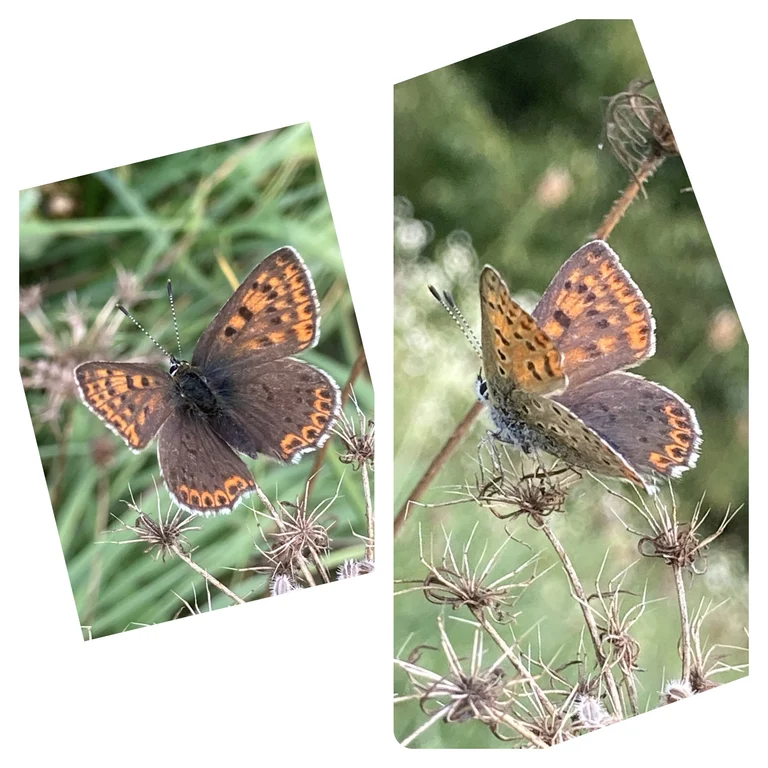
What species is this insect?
Lycaena tityrus (also Loweia tityrus)
